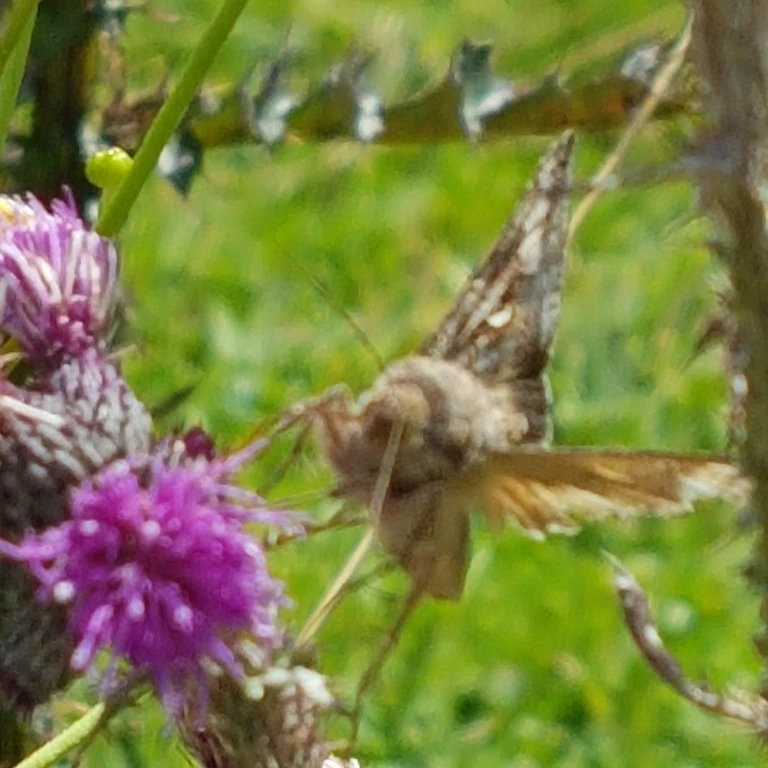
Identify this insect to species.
Autographa gamma
